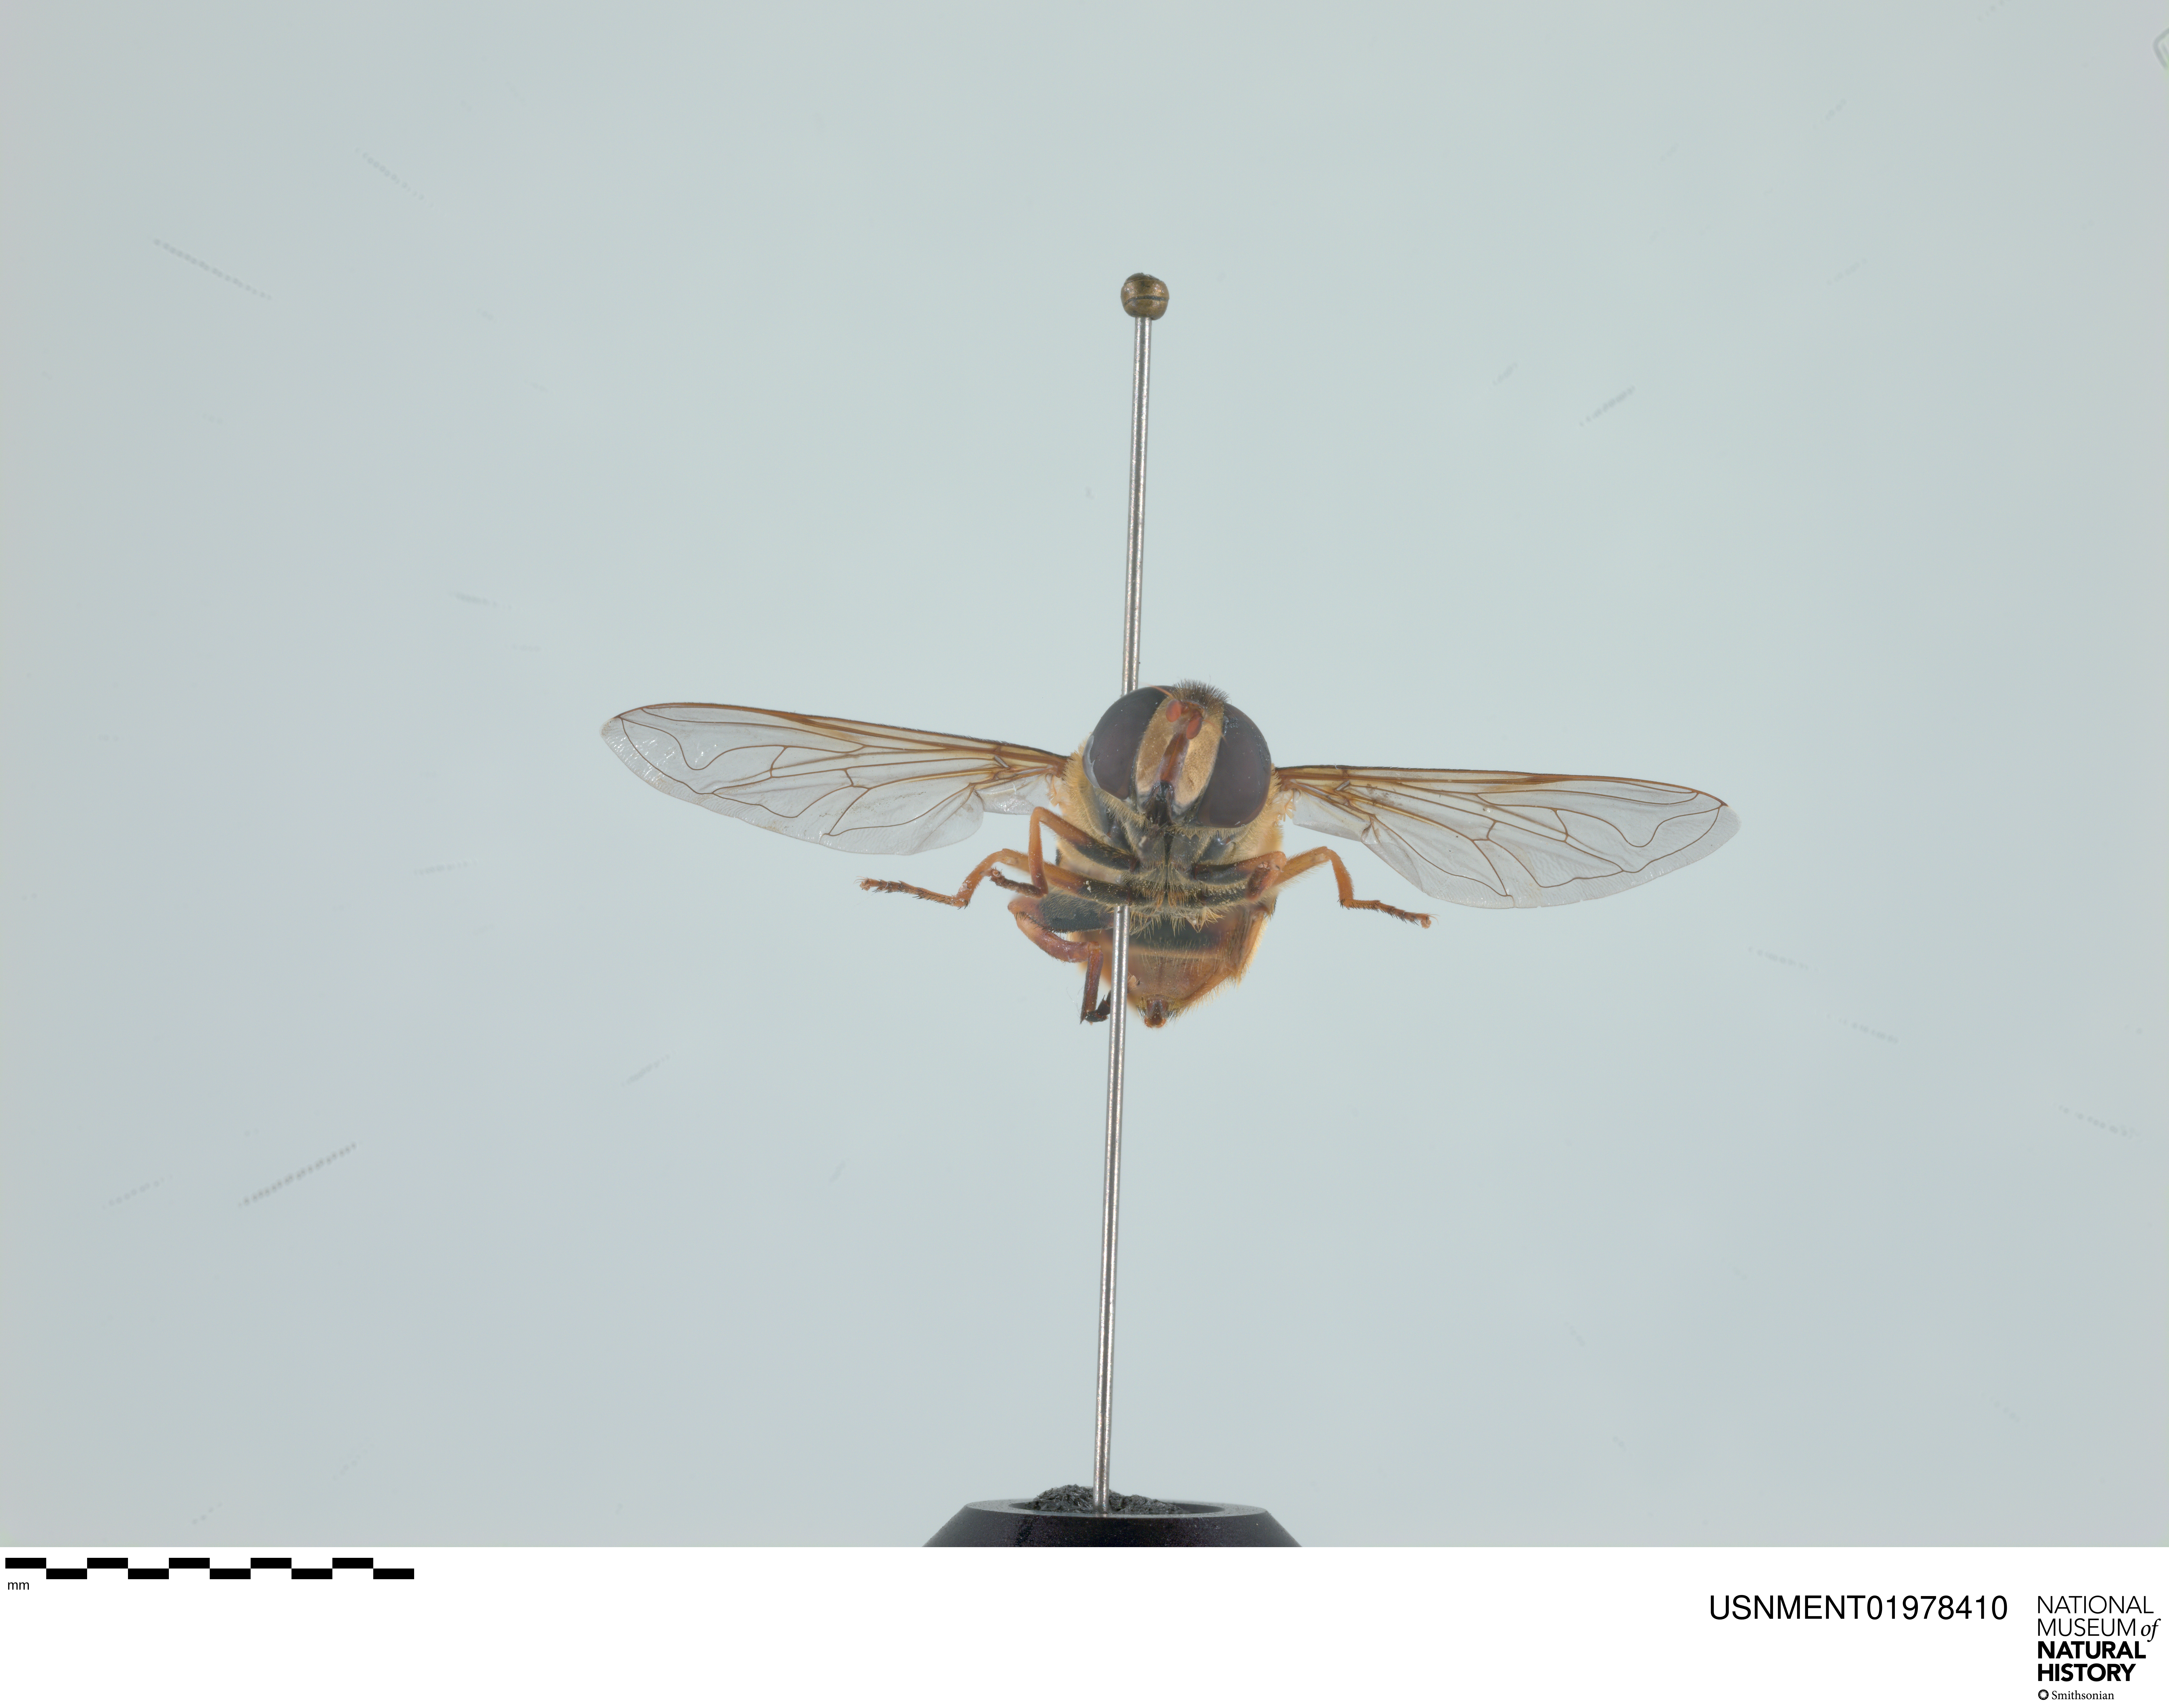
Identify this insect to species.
Helophilus fasciatus
